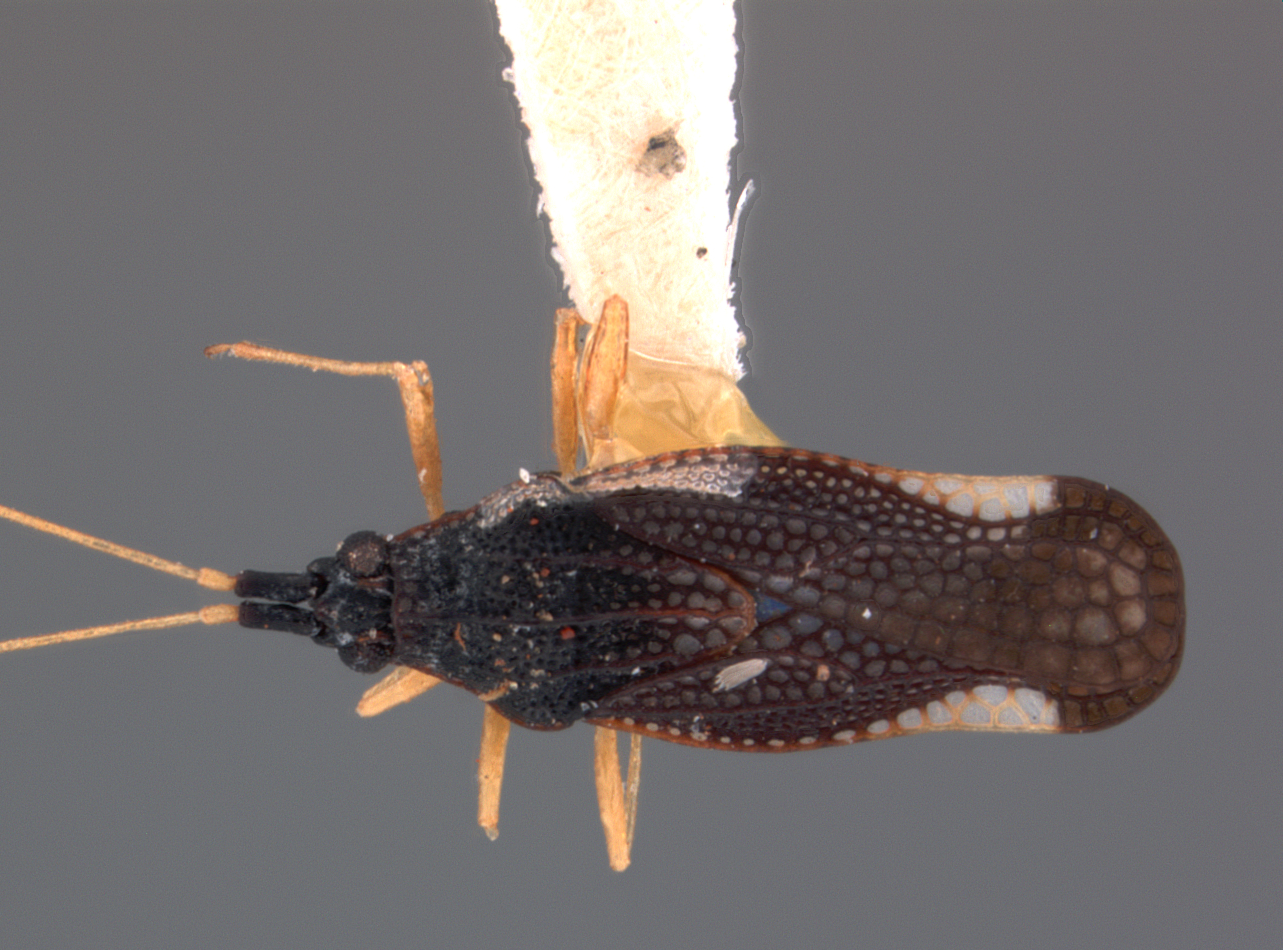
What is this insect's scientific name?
Corycera vallaris
